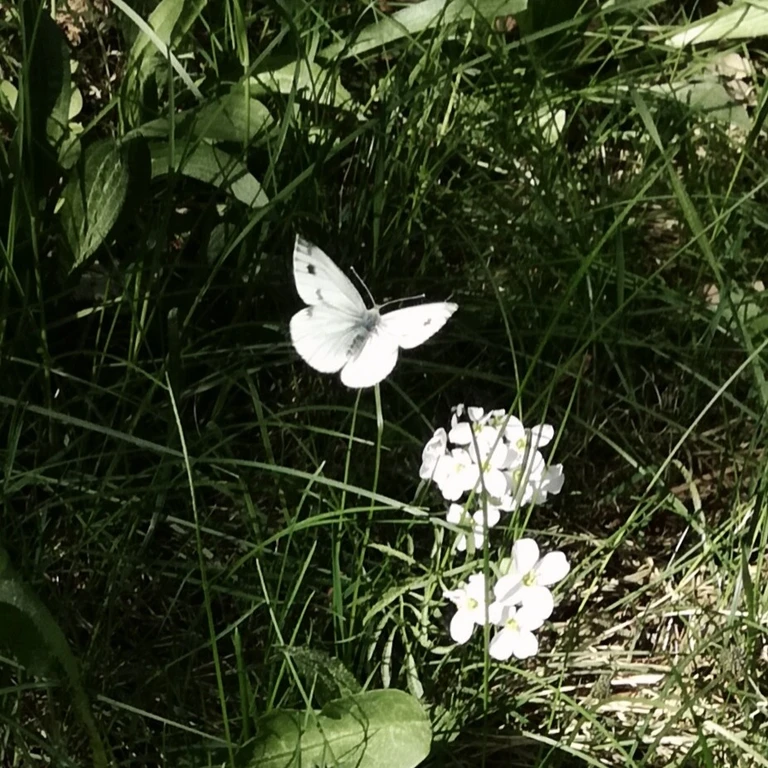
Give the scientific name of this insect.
Pieris napi
